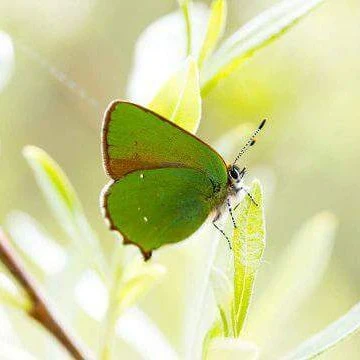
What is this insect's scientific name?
Callophrys rubi
